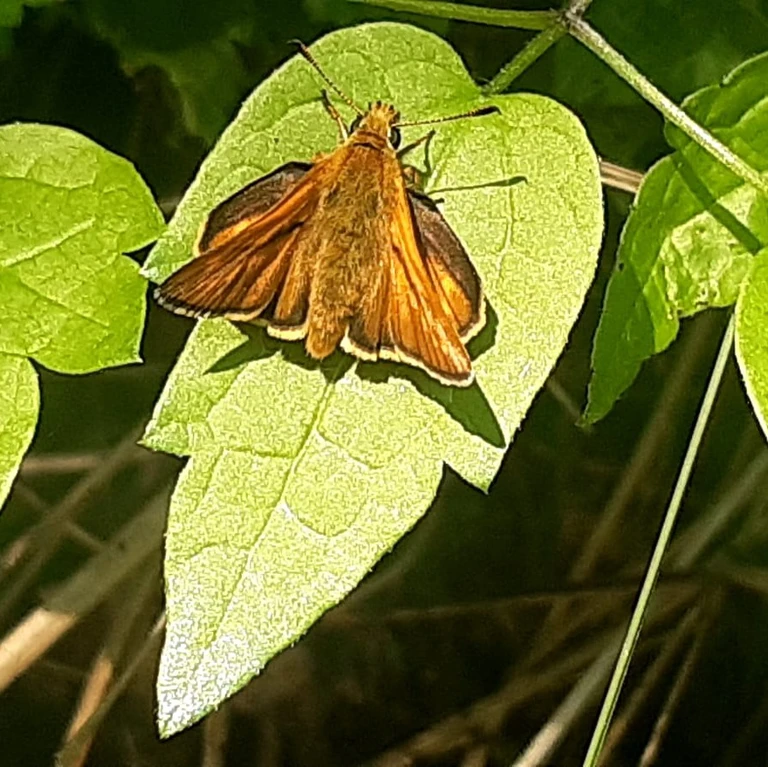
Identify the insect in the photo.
Ochlodes sylvanus (also Ochlodes venata)
